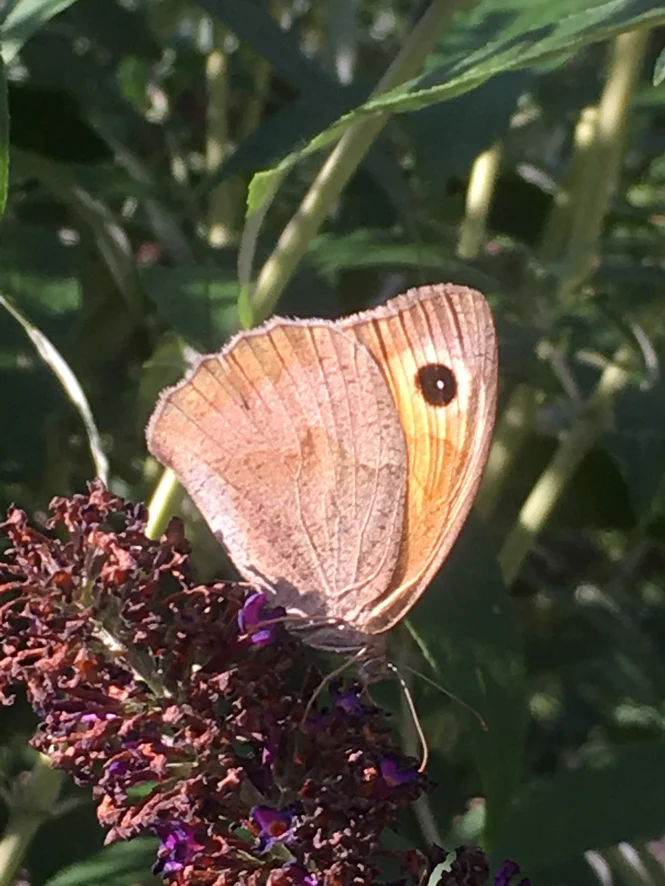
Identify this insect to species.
Maniola jurtina
